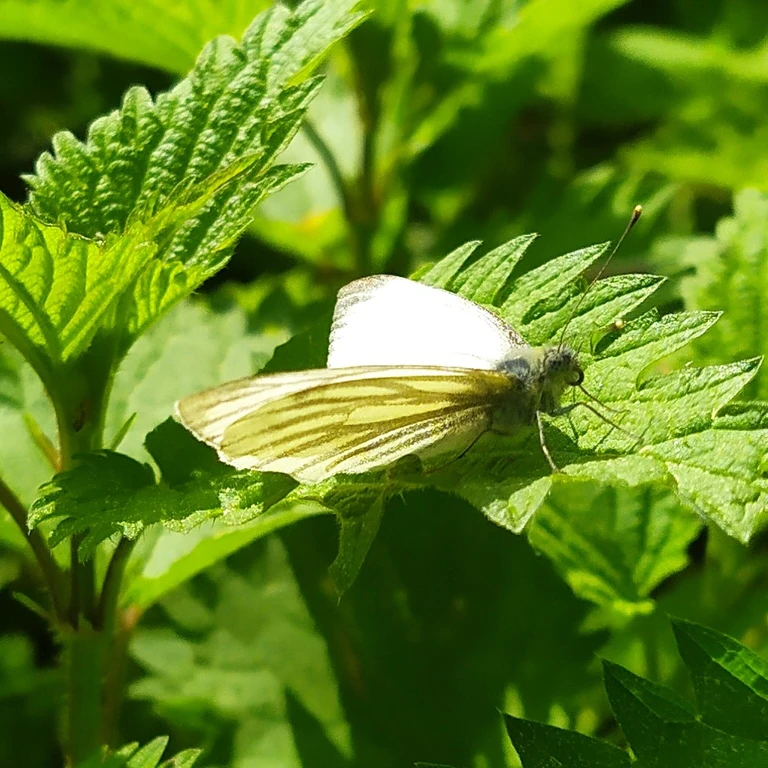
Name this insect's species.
Pieris napi
